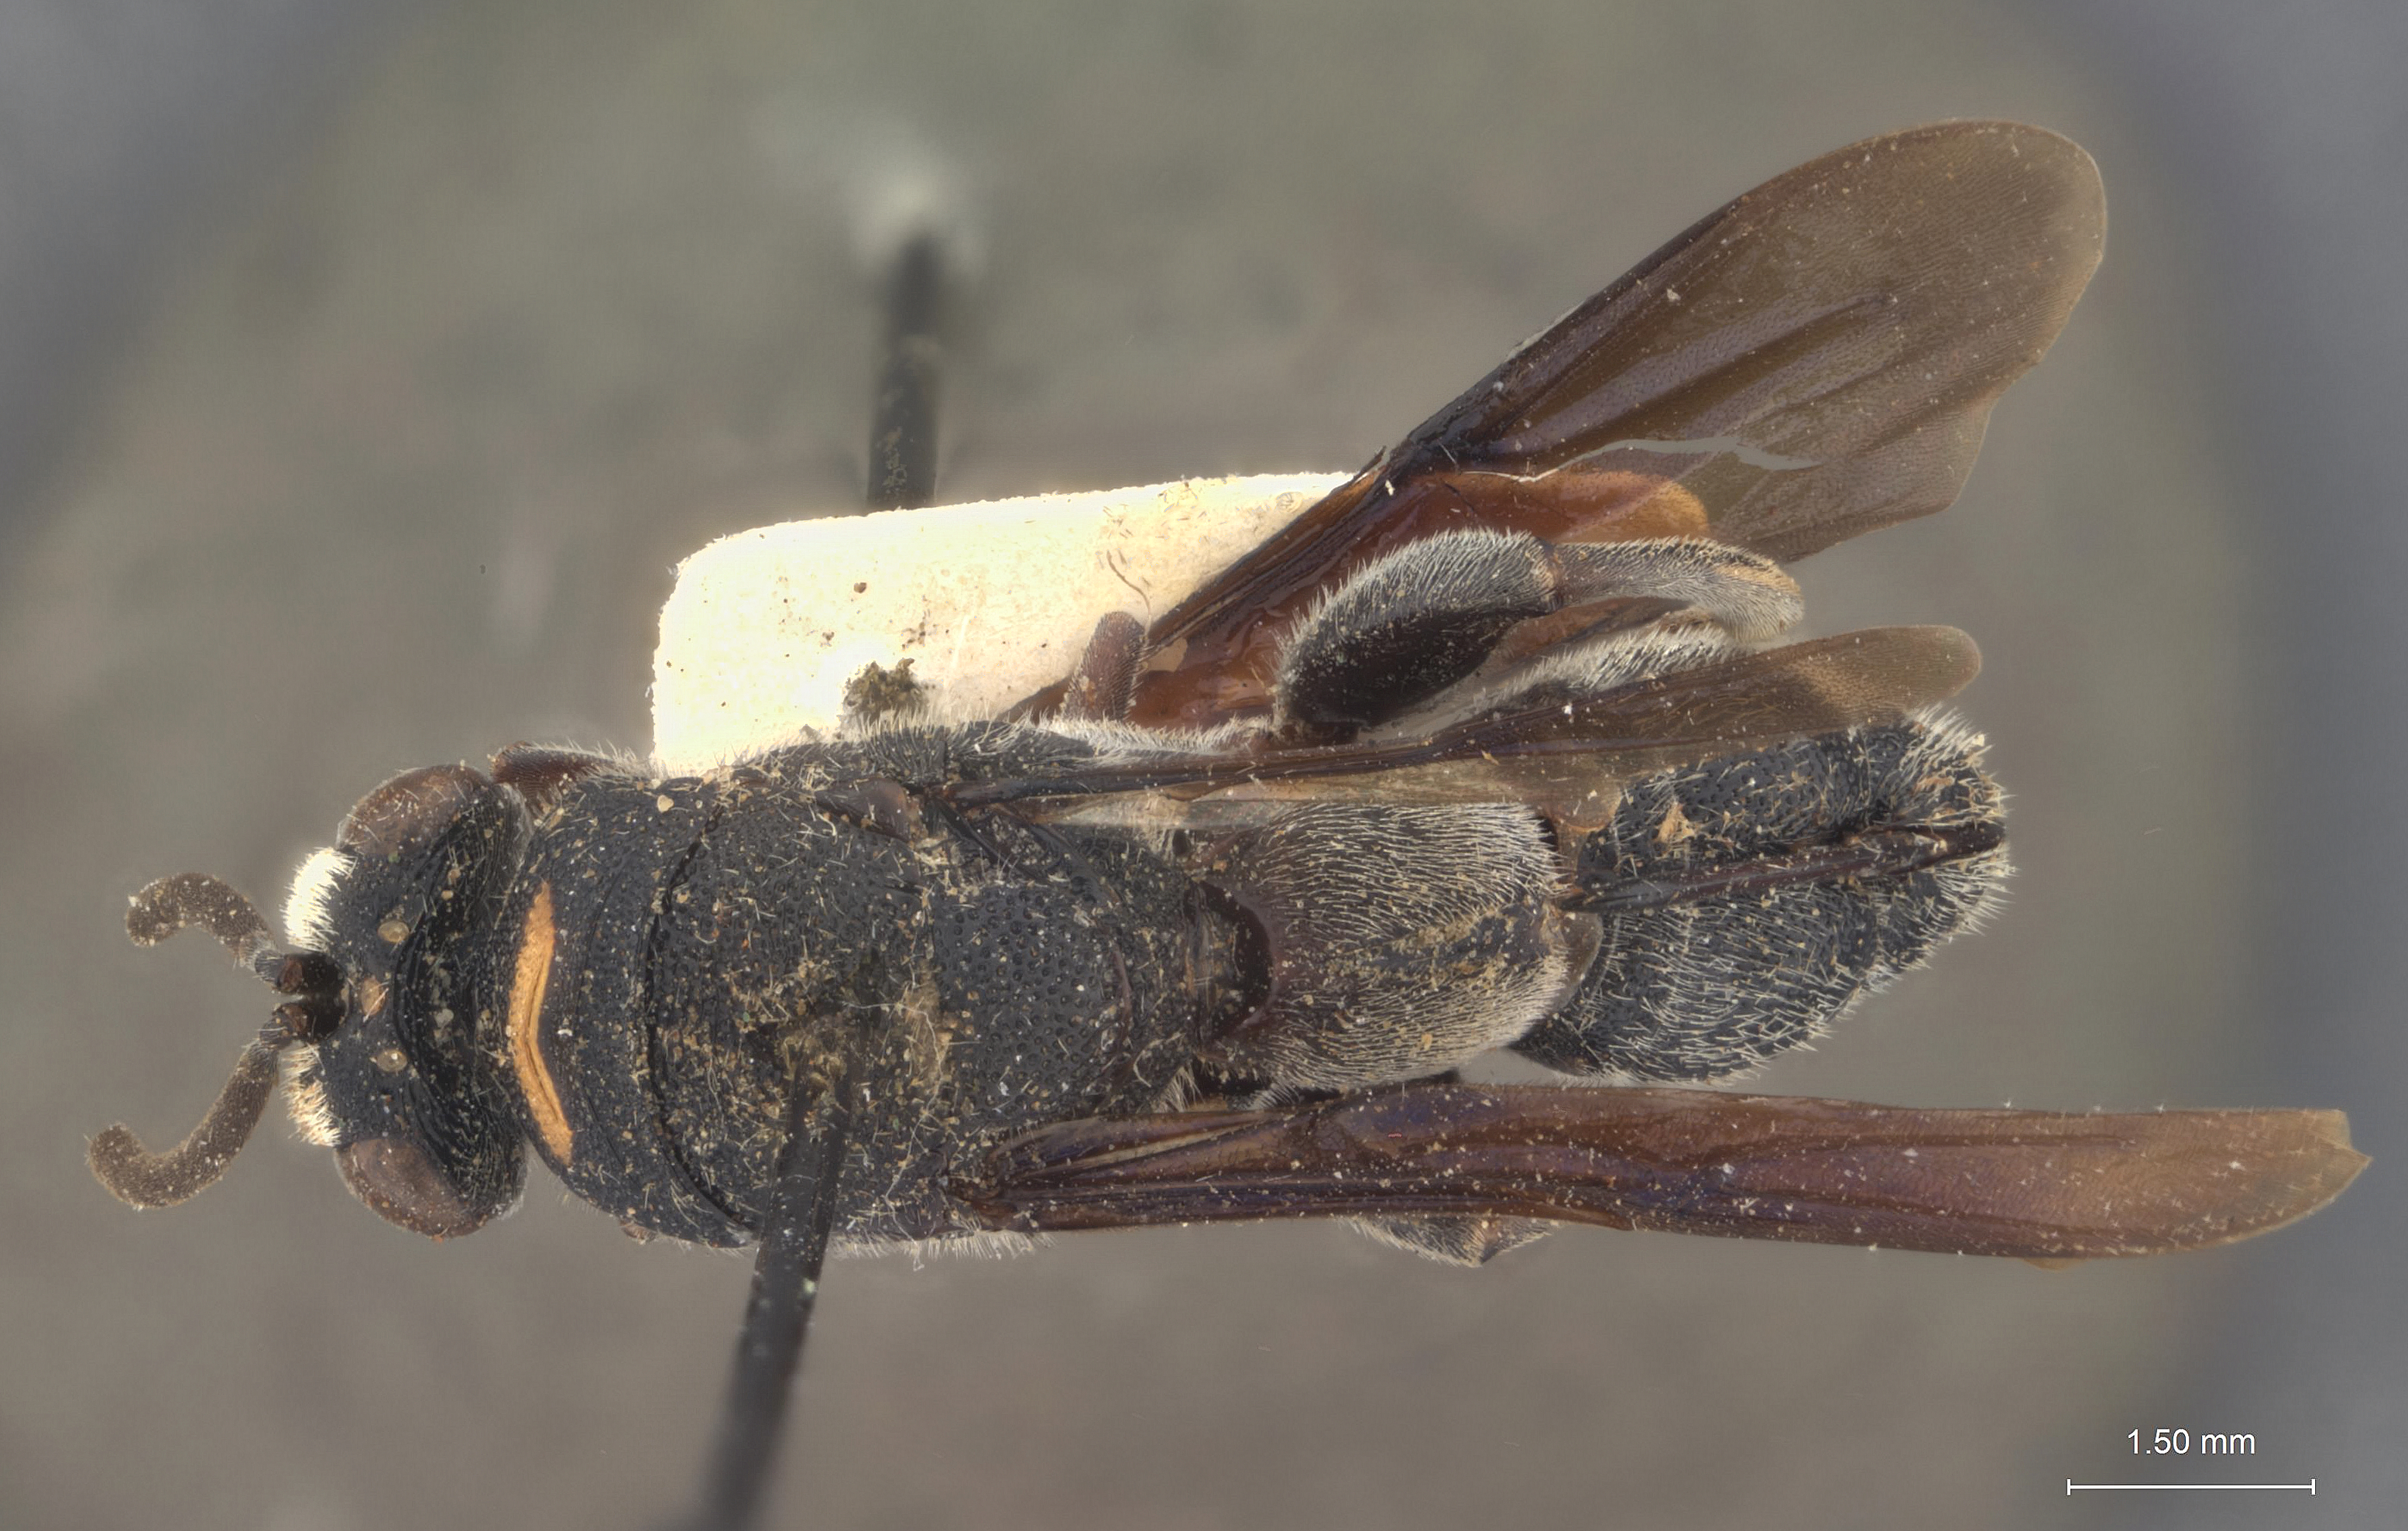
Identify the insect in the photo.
Leucospis bengalensis
